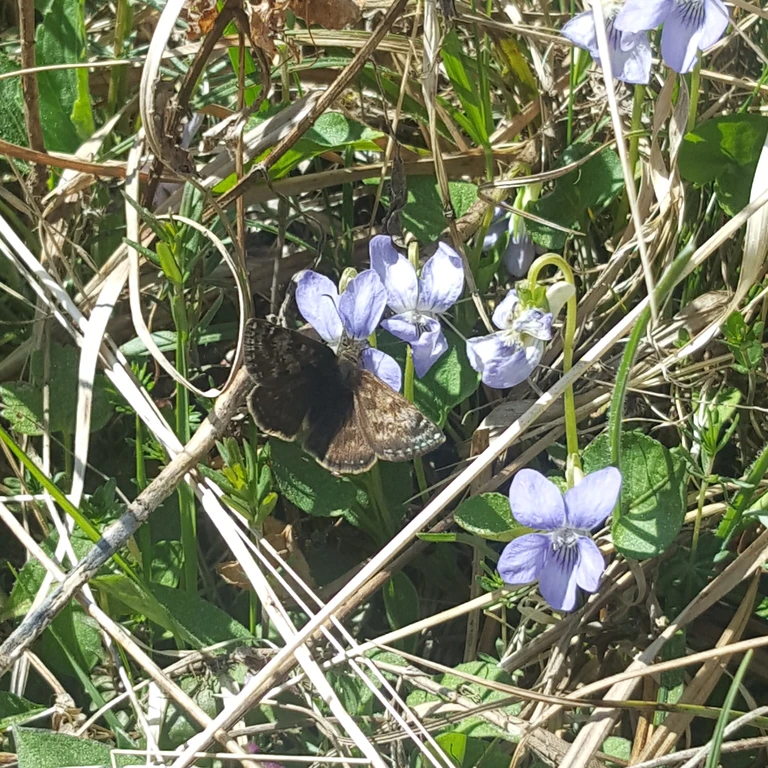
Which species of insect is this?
Erynnis tages
